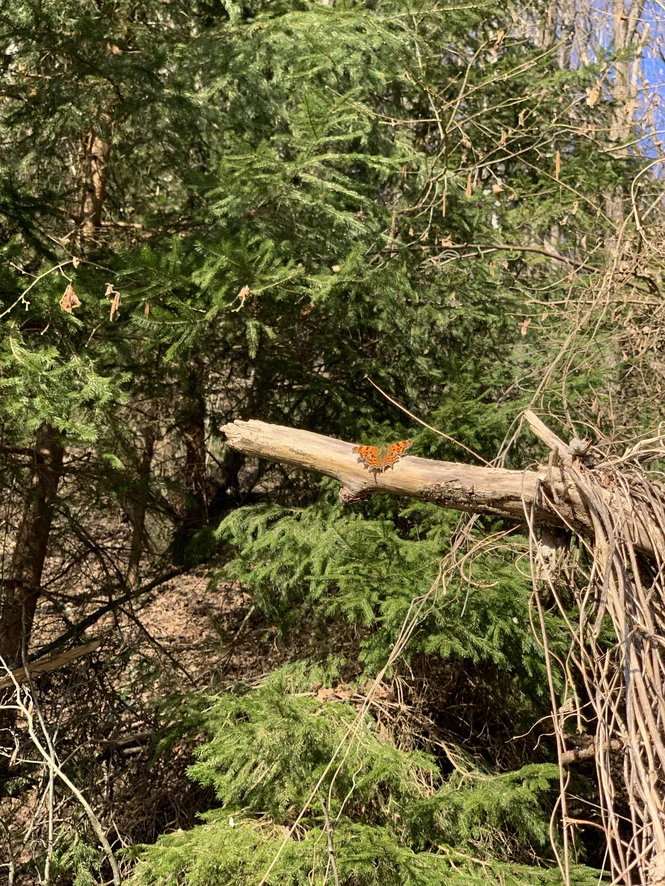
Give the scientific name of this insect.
Polygonia c-album
